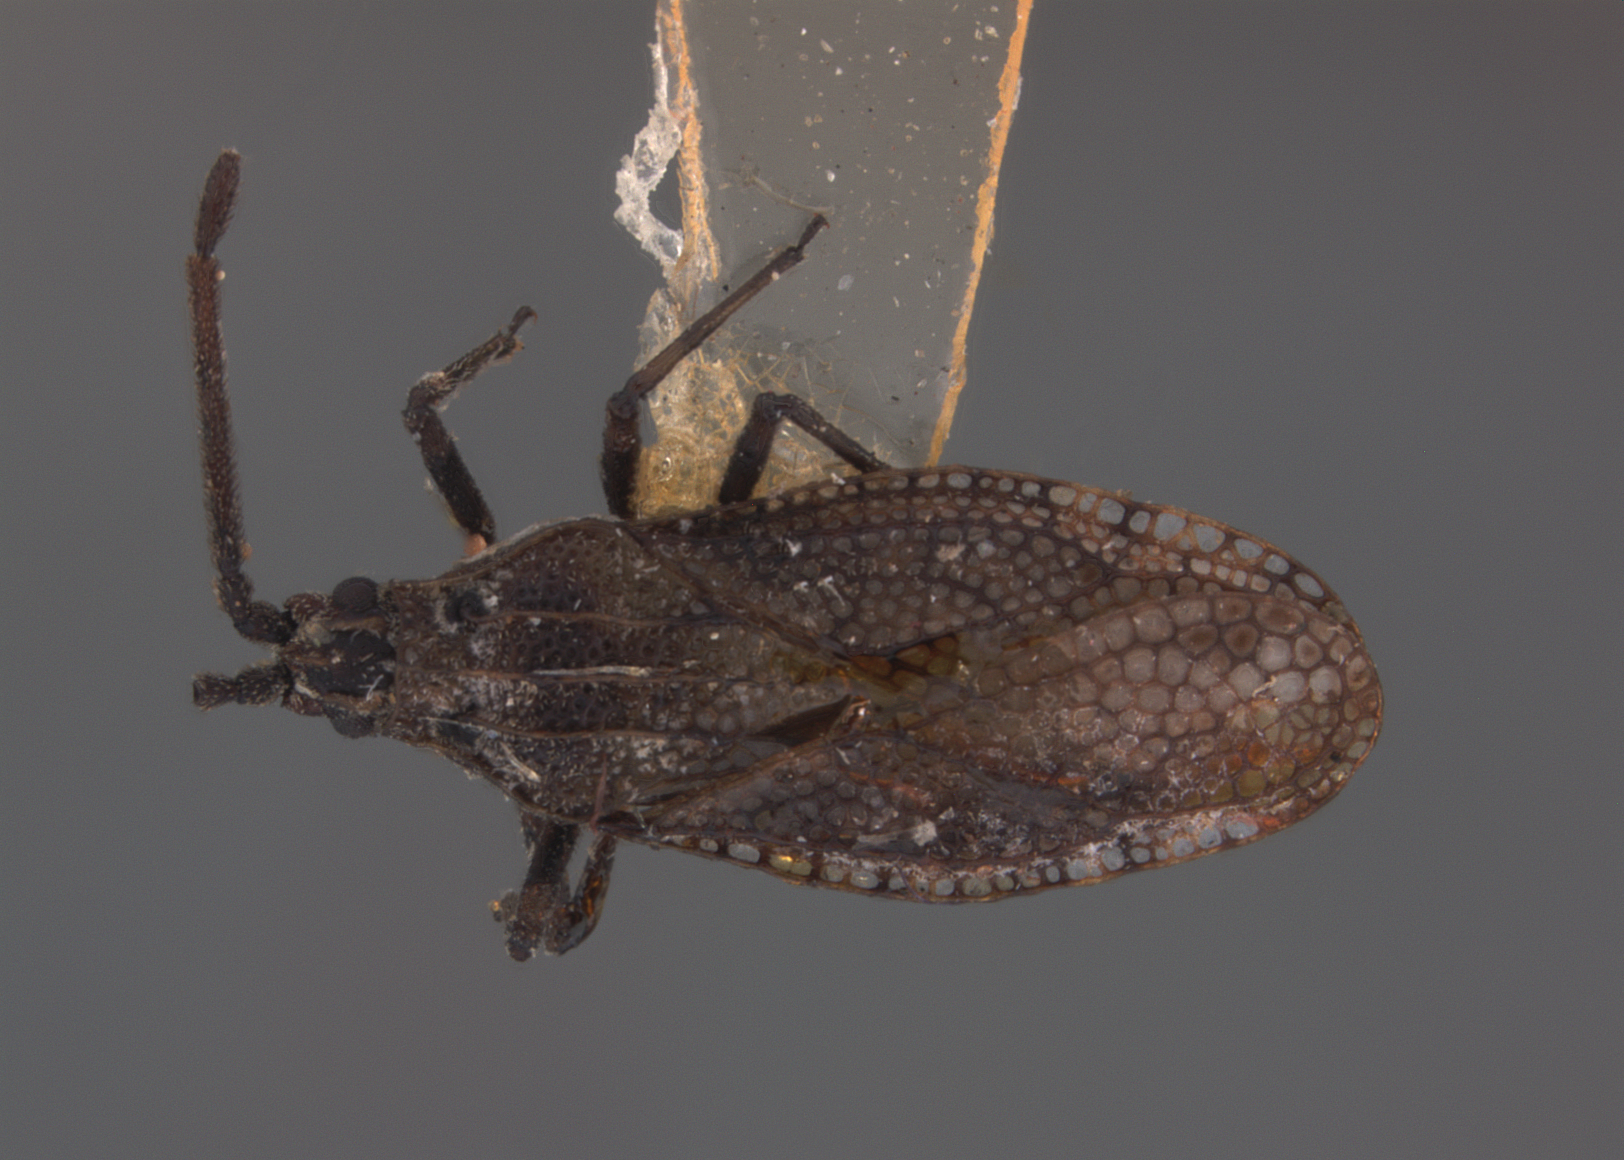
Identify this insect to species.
Teleonemia consors
